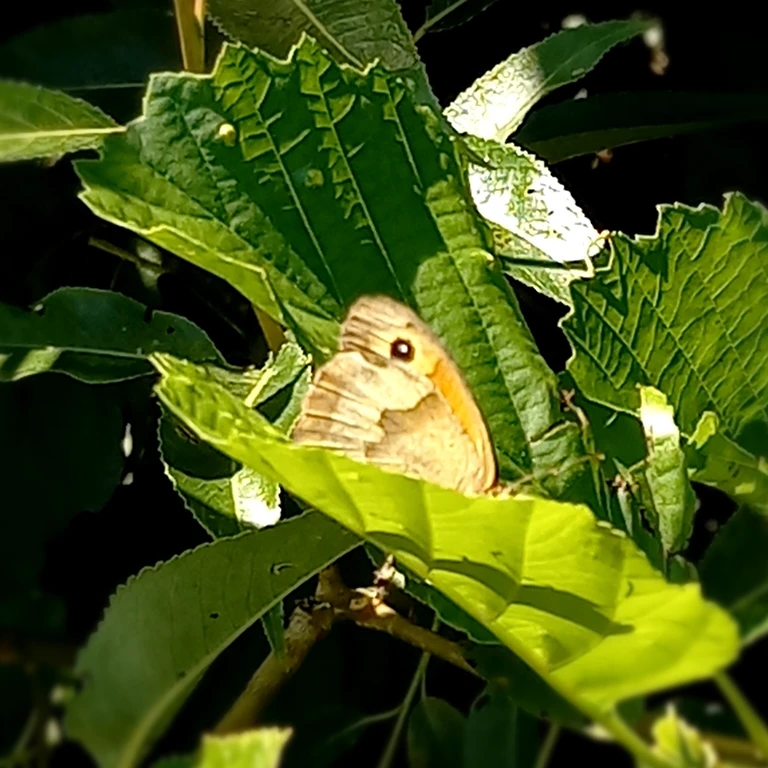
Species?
Maniola jurtina
